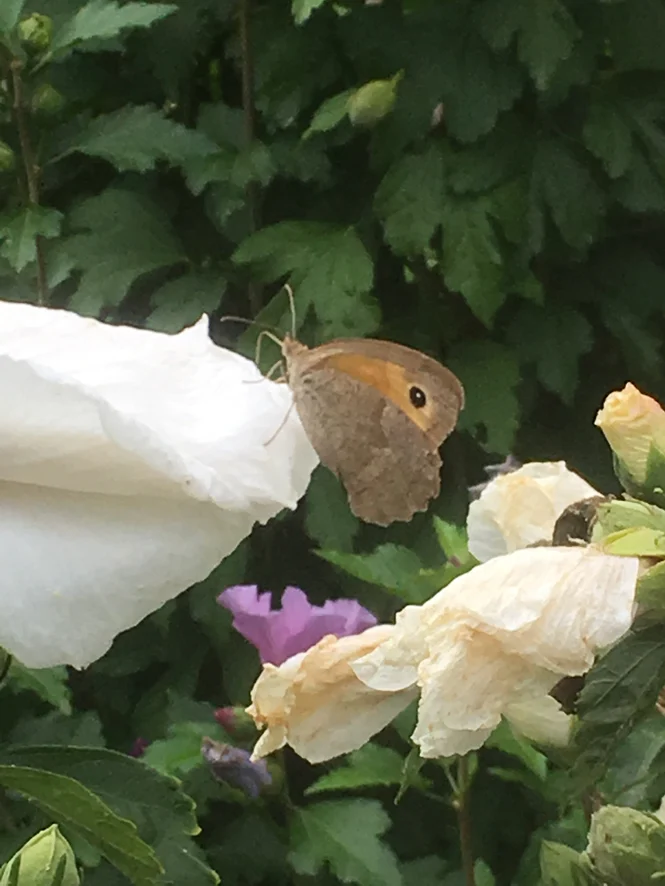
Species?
Maniola jurtina
